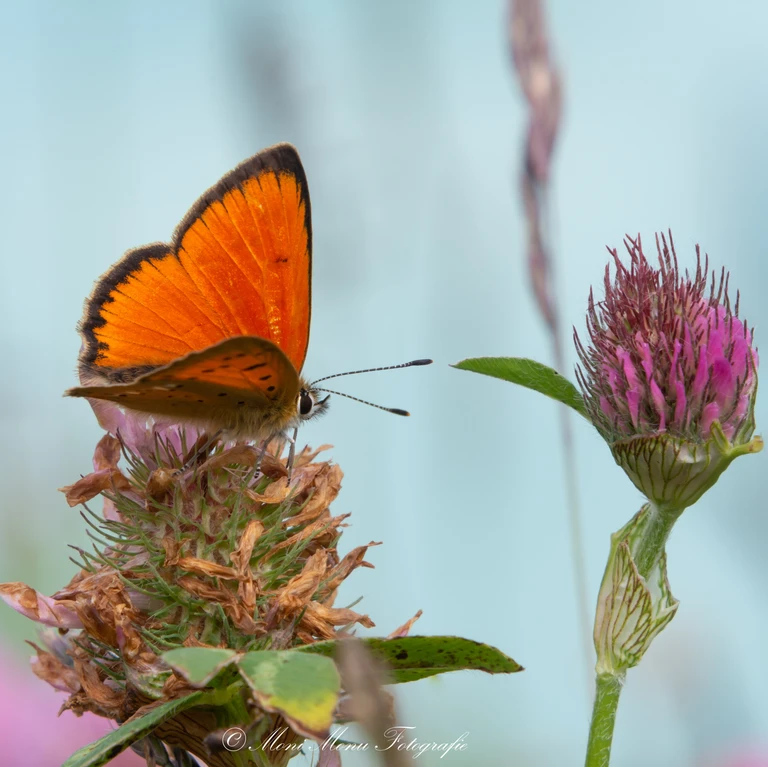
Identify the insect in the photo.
Lycaena virgaureae
